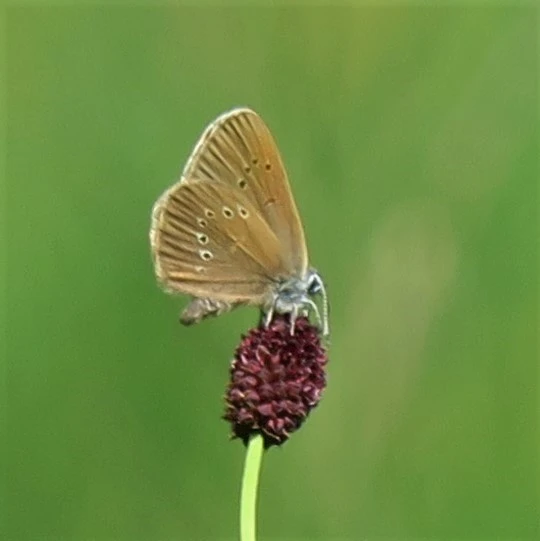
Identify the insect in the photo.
Phengaris nausithous (also Maculinea nausithous)
